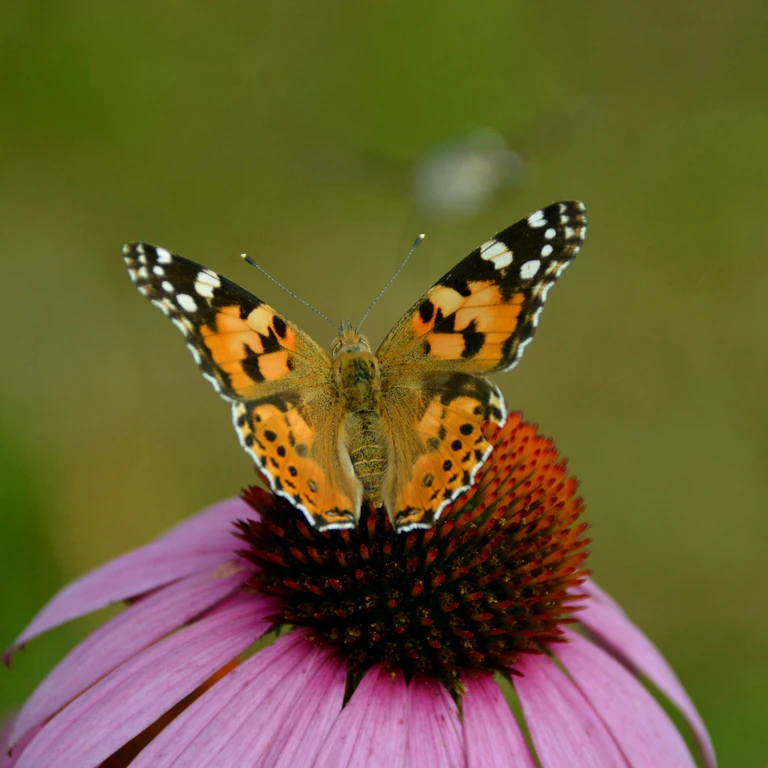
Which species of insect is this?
Vanessa cardui
